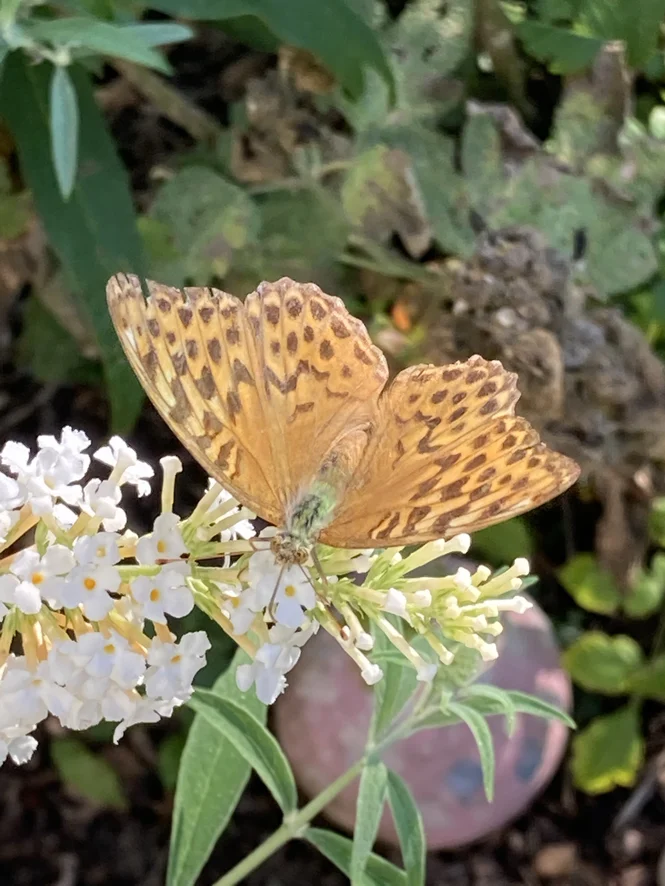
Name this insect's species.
Argynnis paphia
